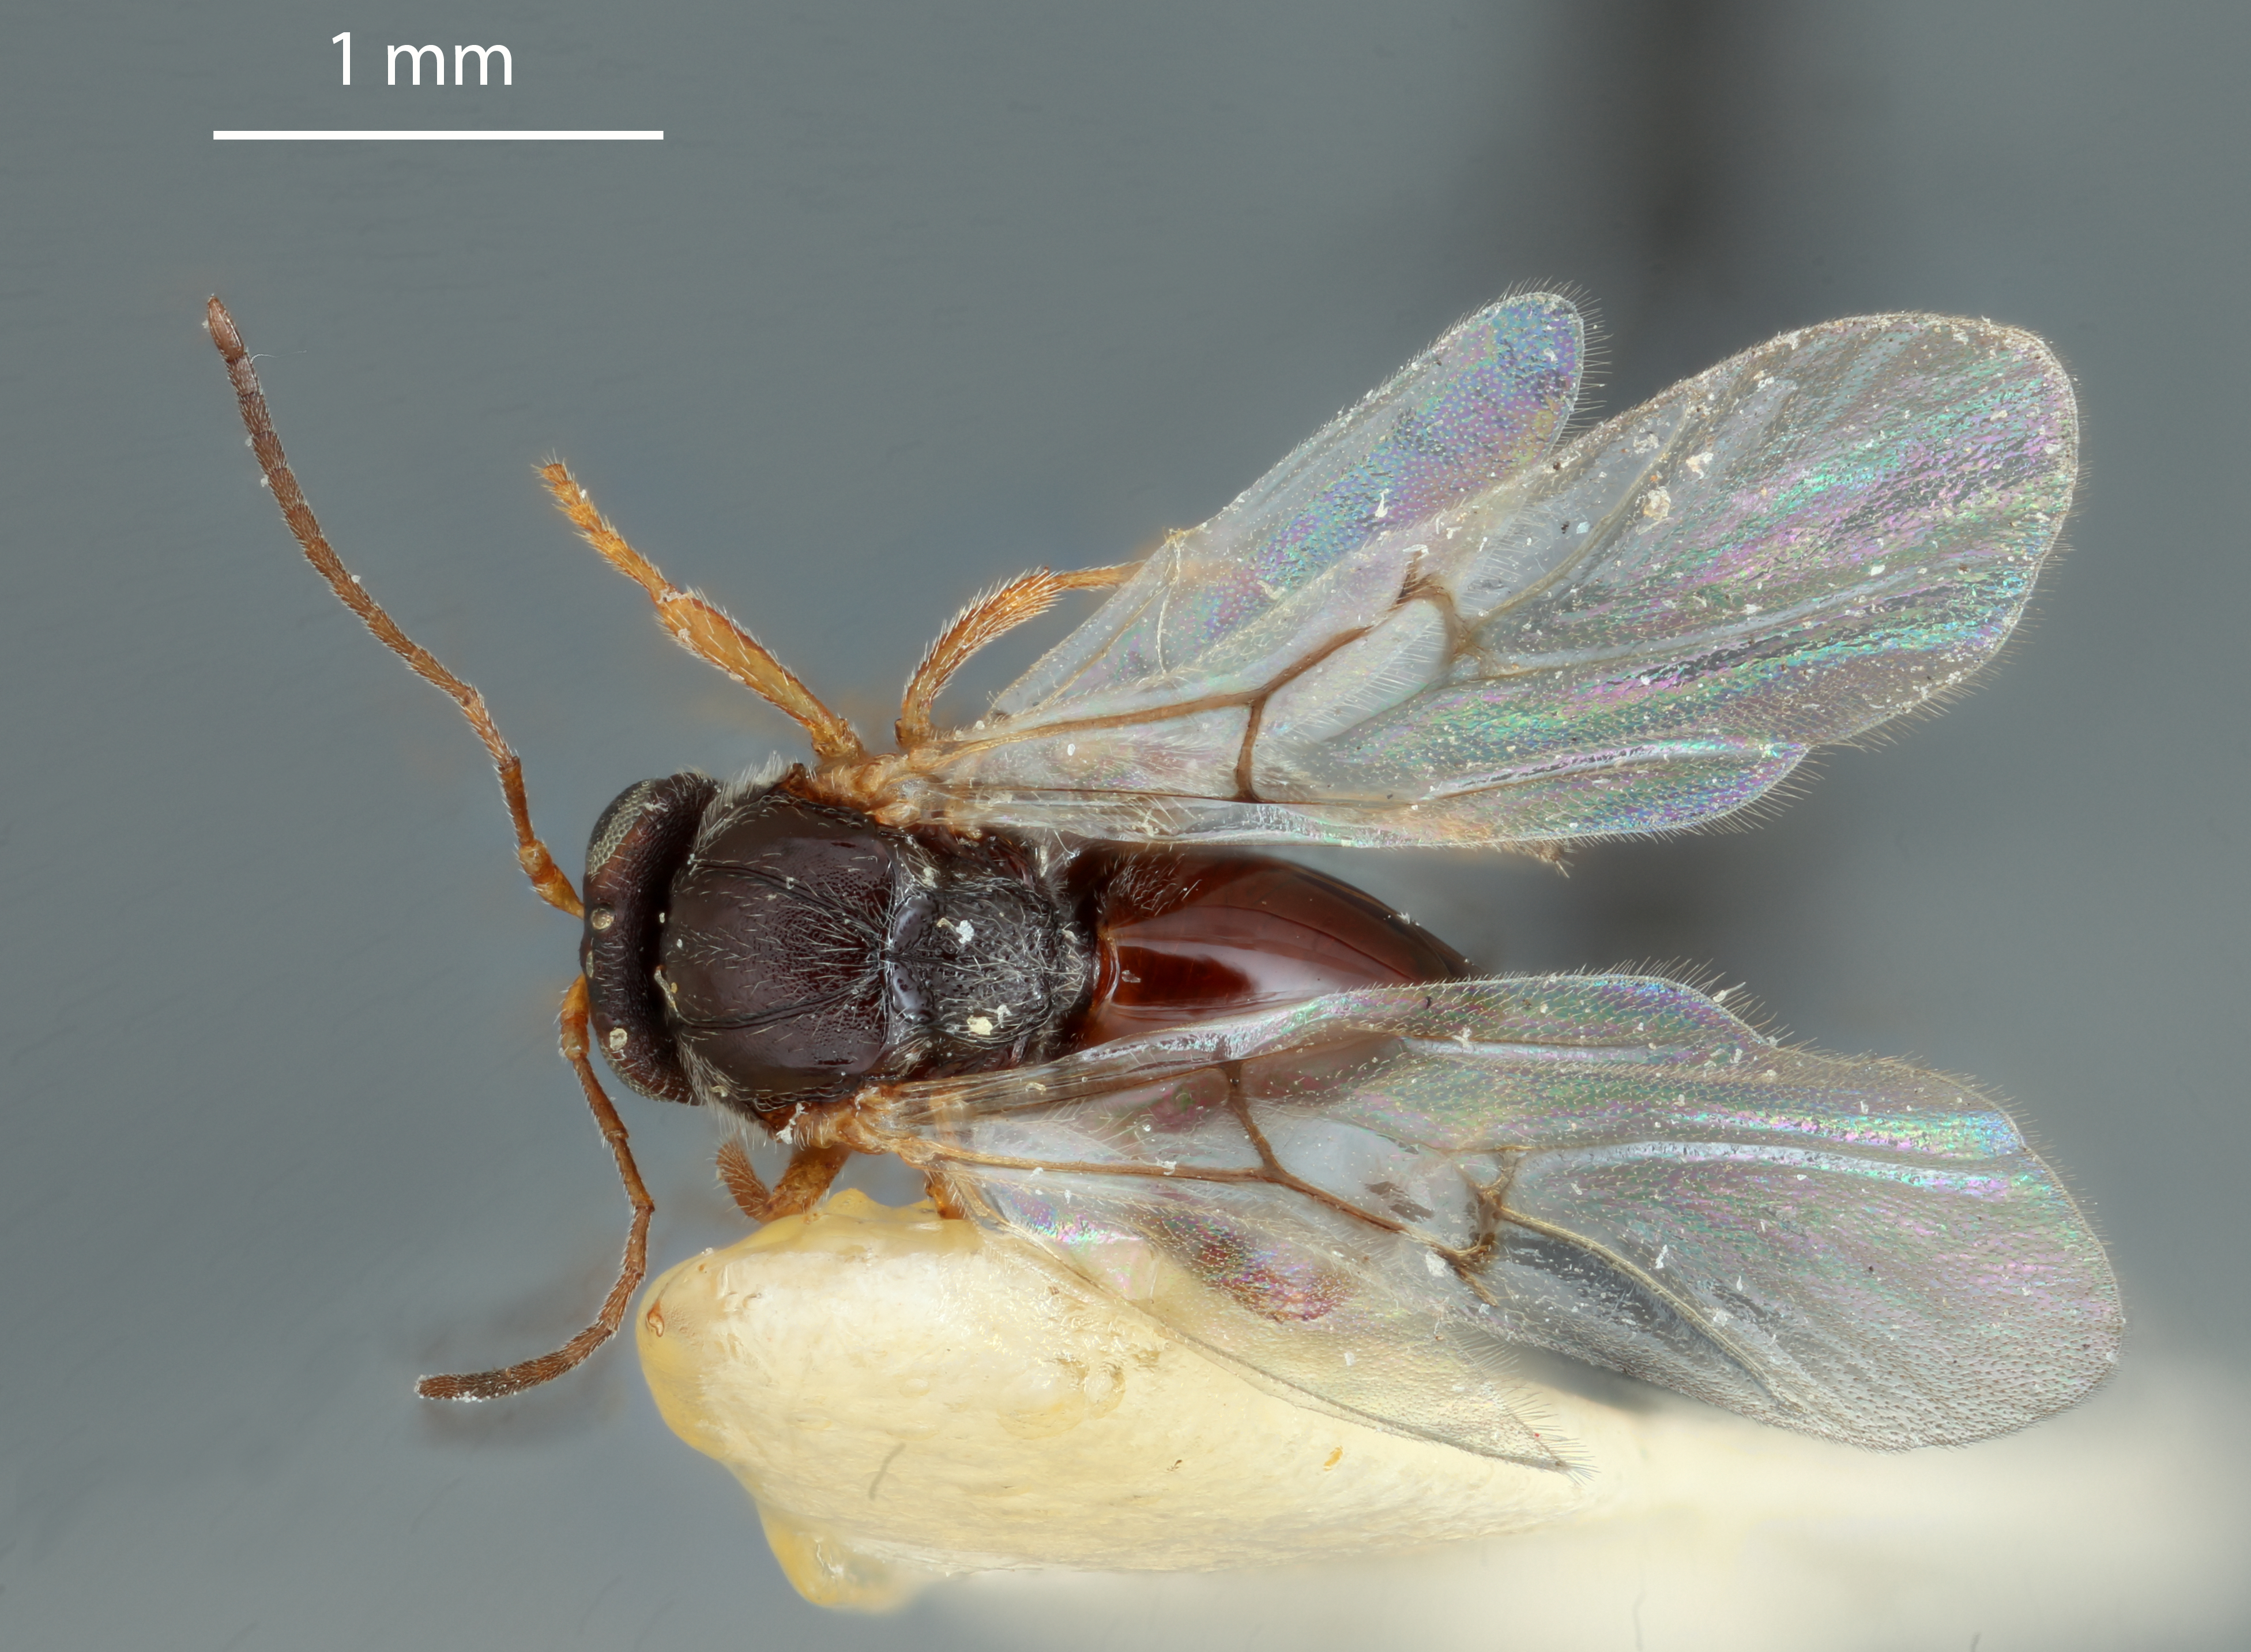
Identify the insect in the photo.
Antron daileyi
